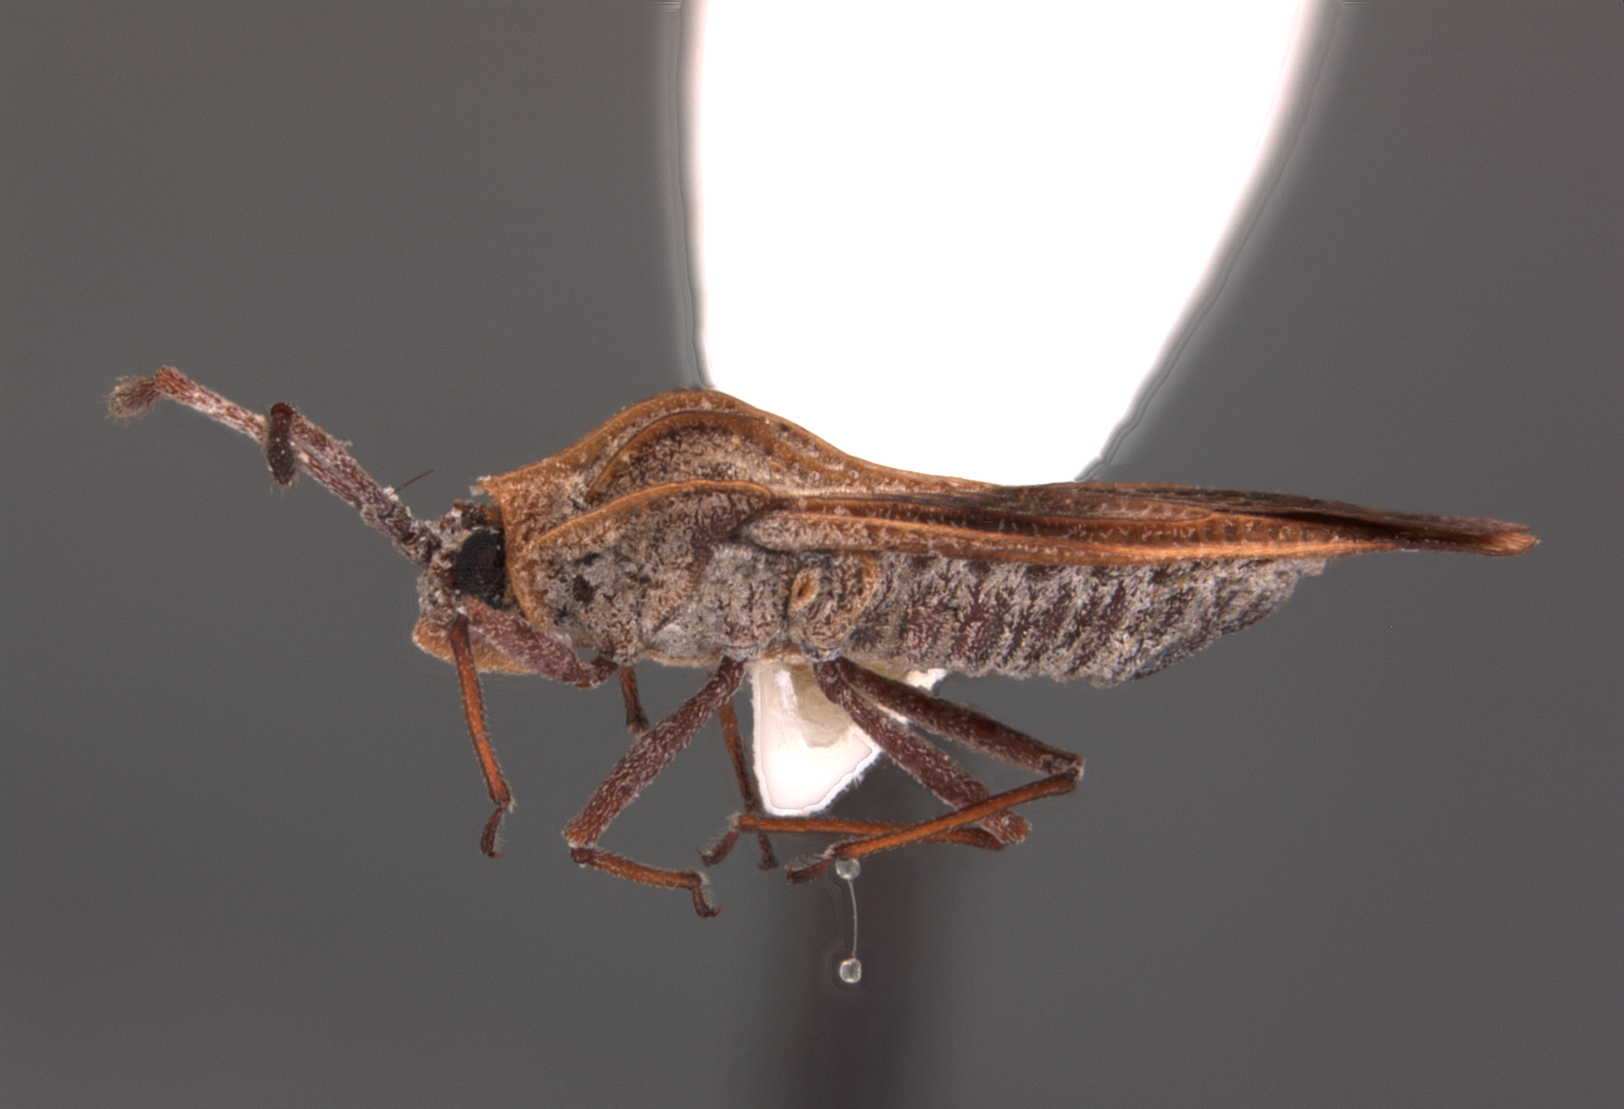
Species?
Teleonemia harleyi
